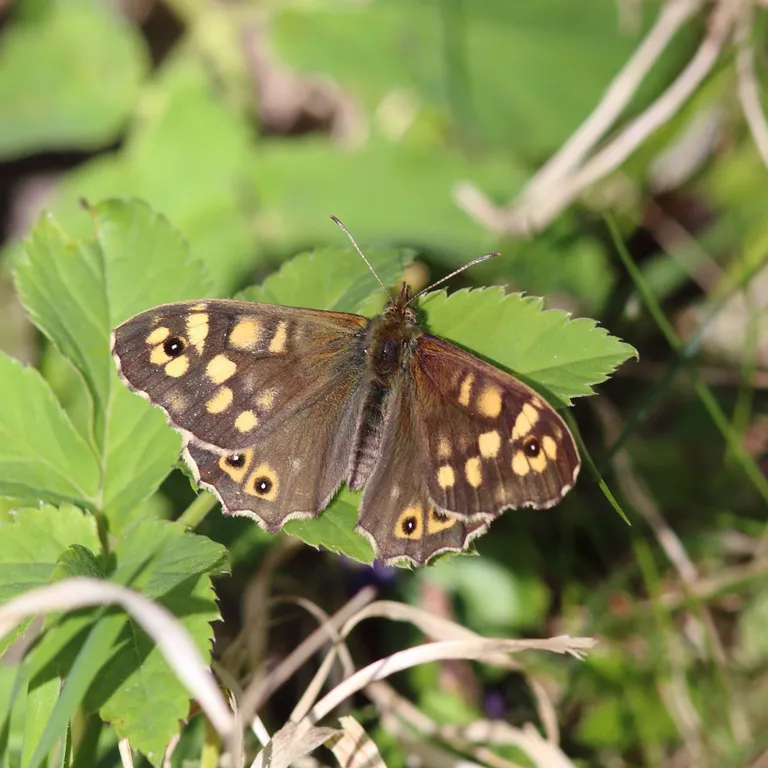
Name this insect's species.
Pararge aegeria
